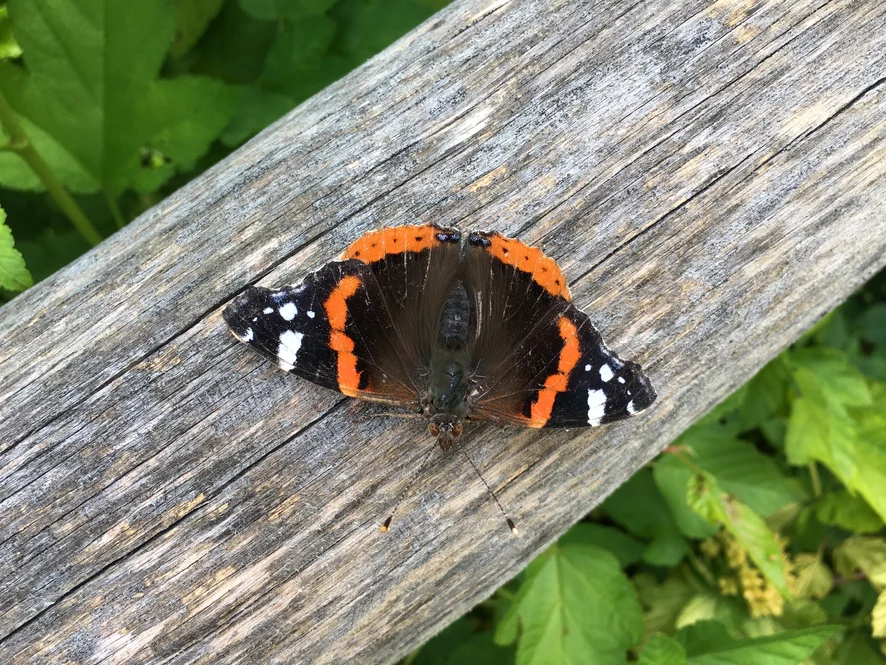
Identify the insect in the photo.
Vanessa atalanta
